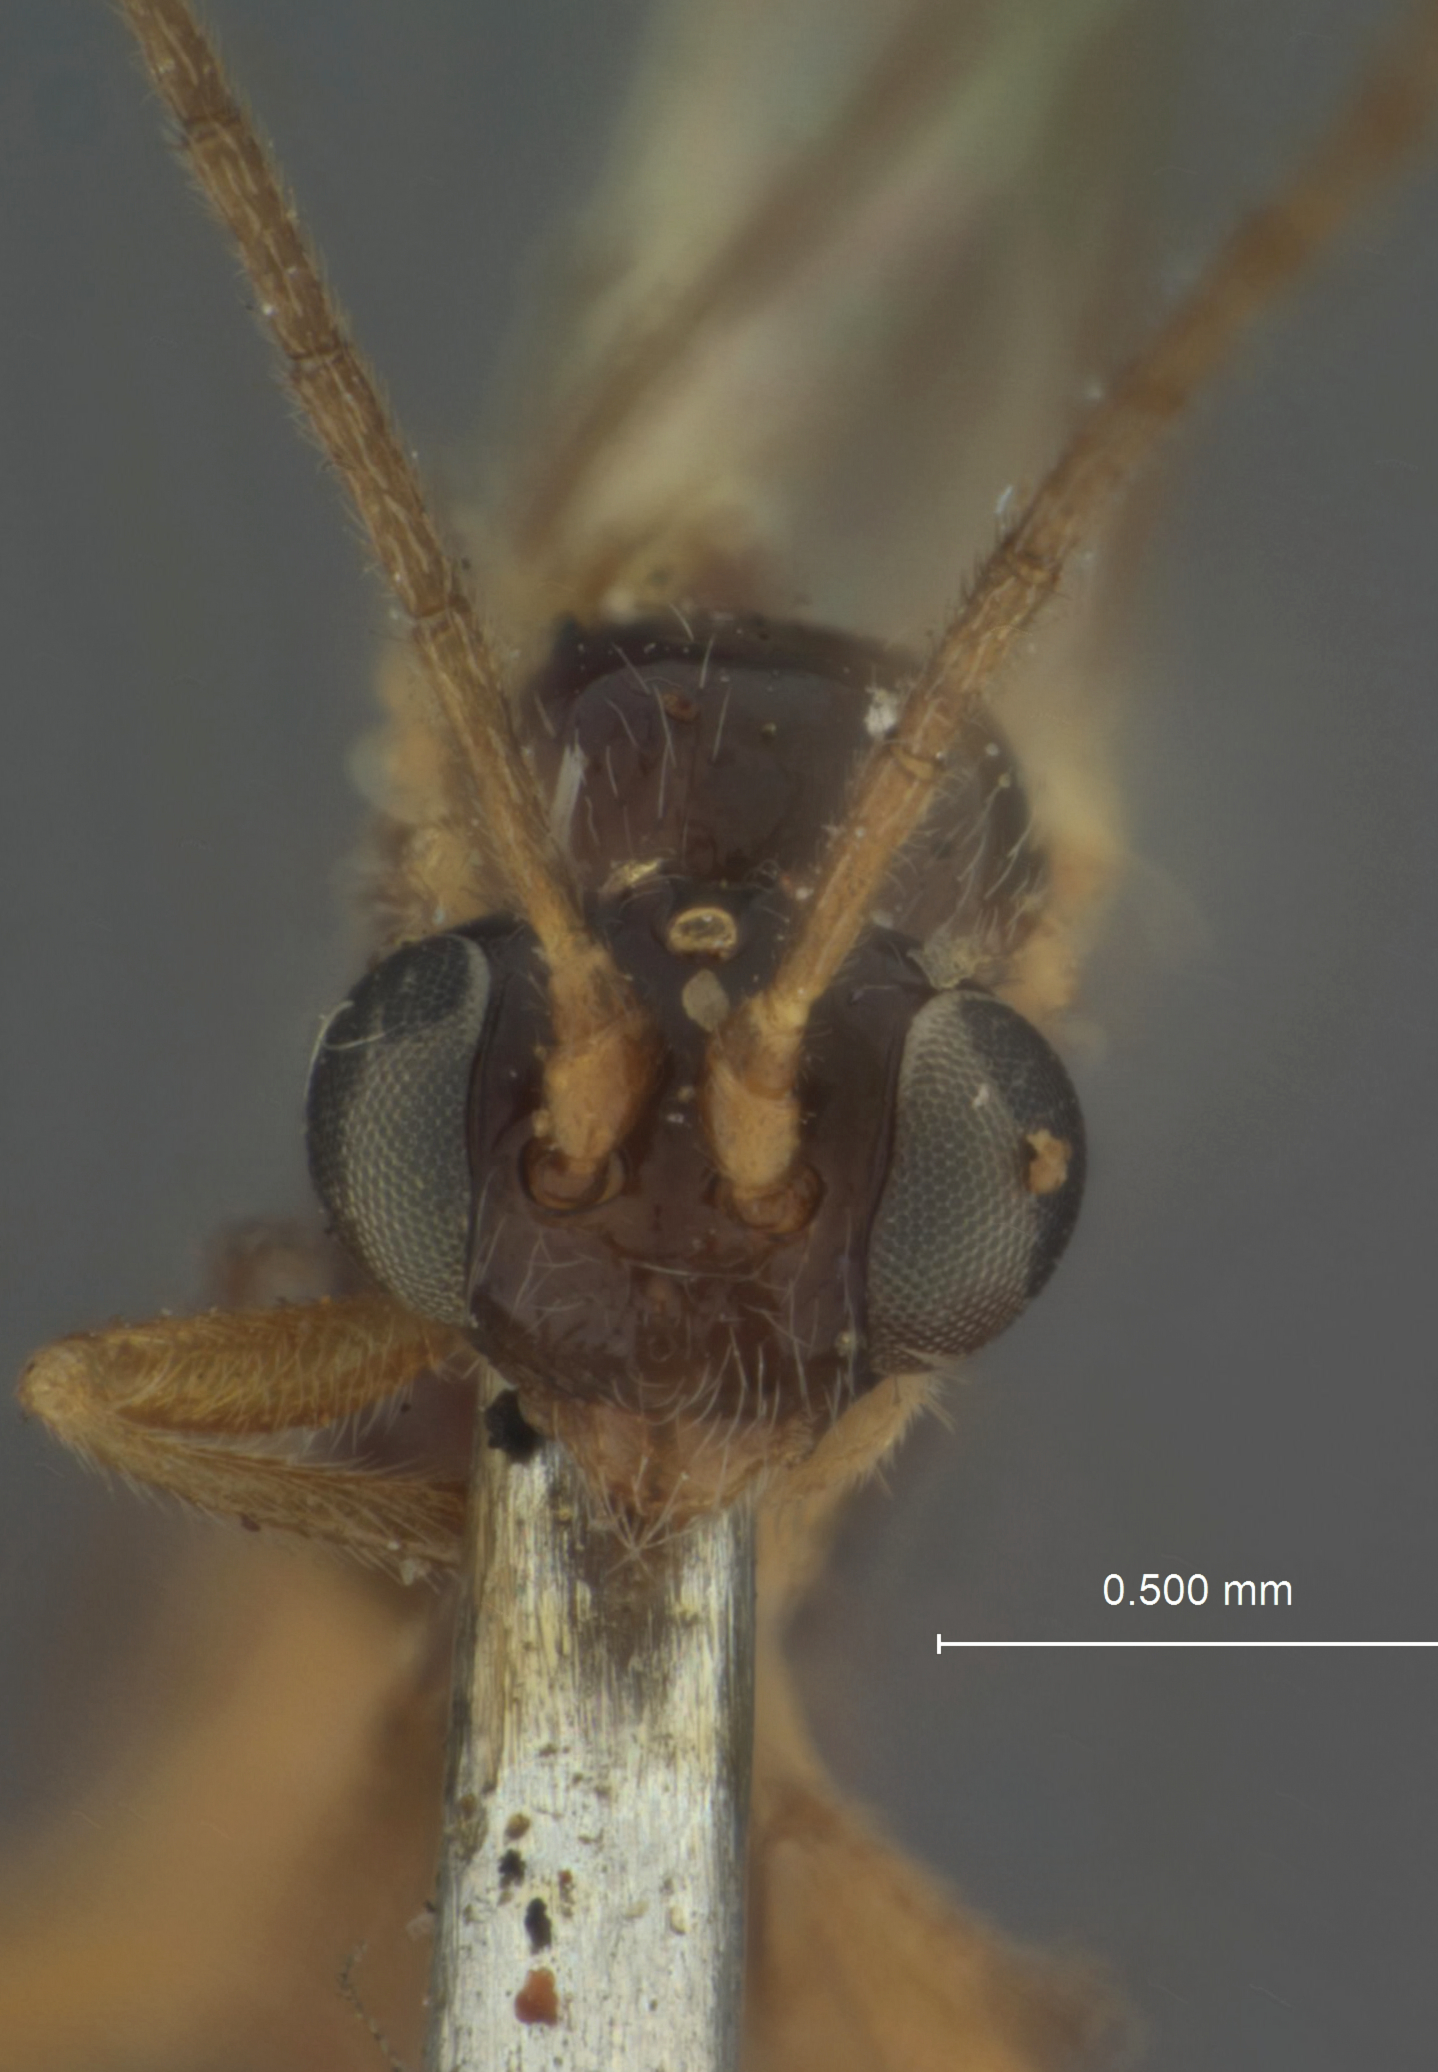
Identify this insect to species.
Plectiscus orcae
